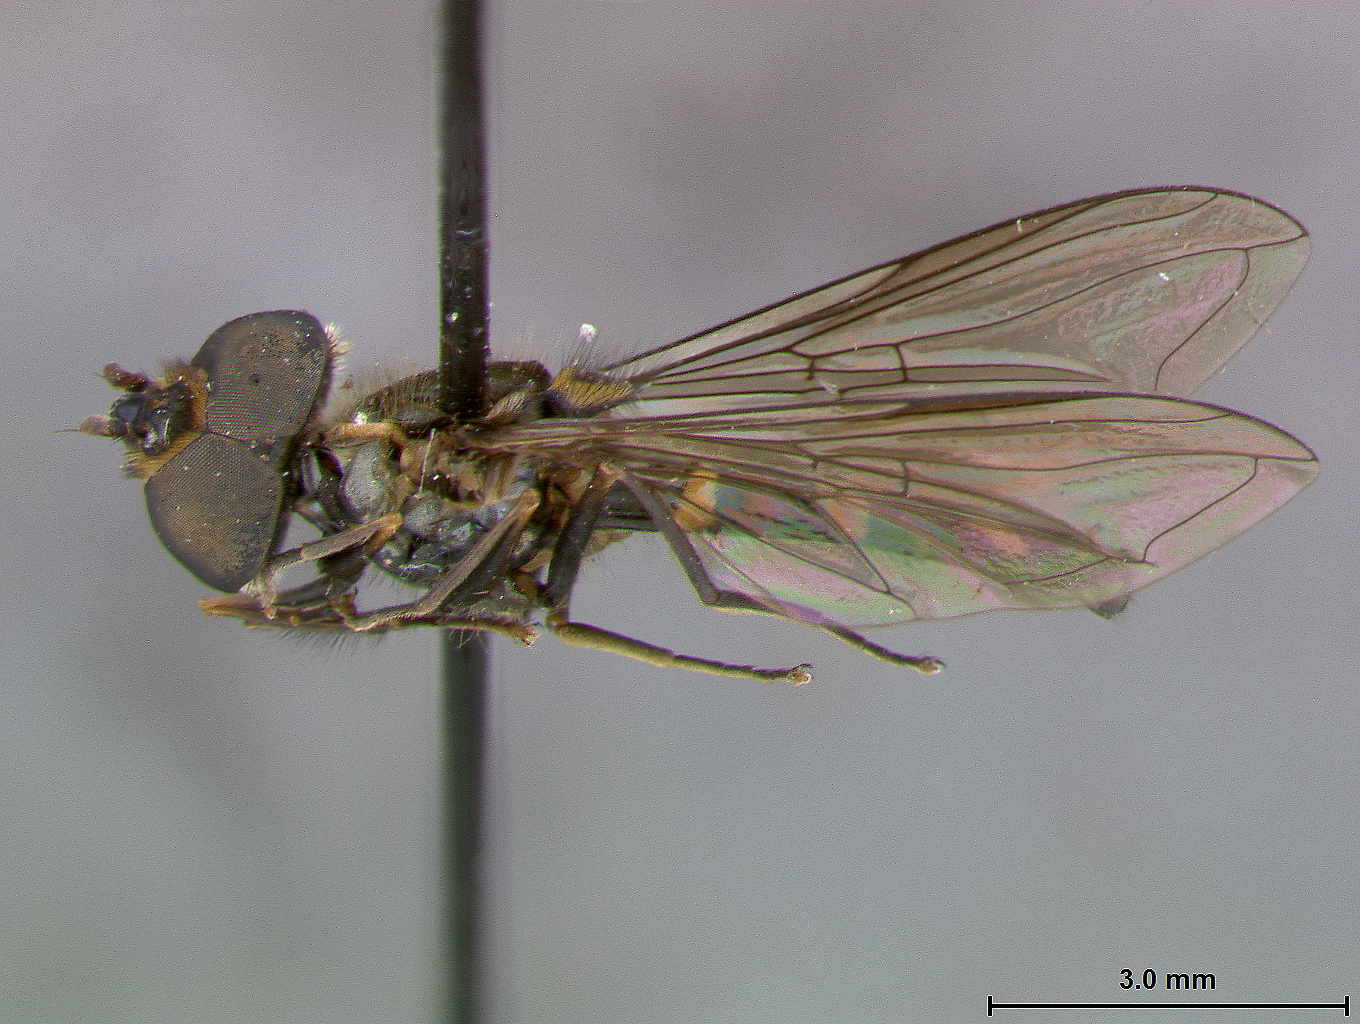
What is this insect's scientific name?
Allograpta flavomaculata
